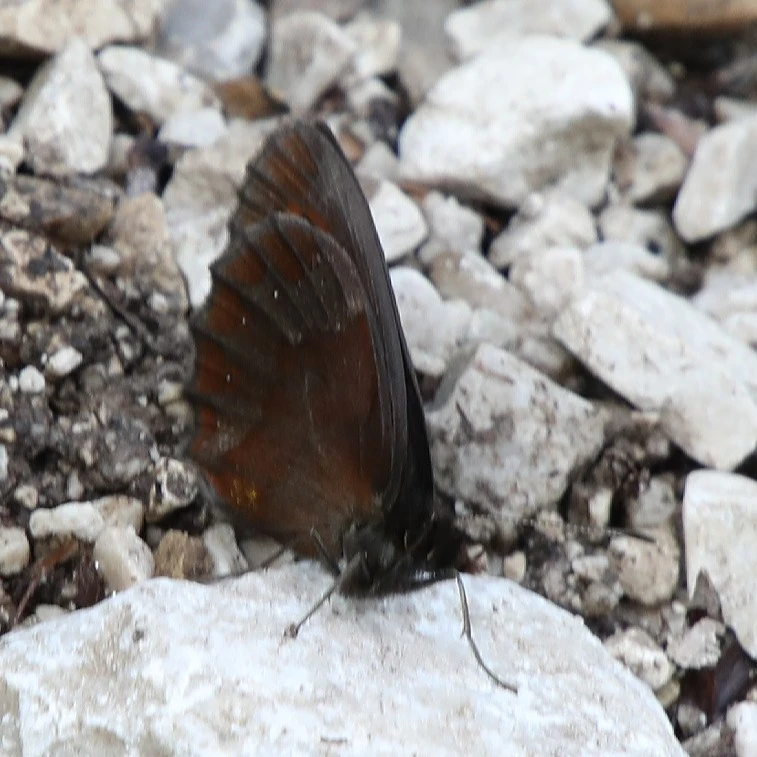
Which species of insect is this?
Erebia aethiops
